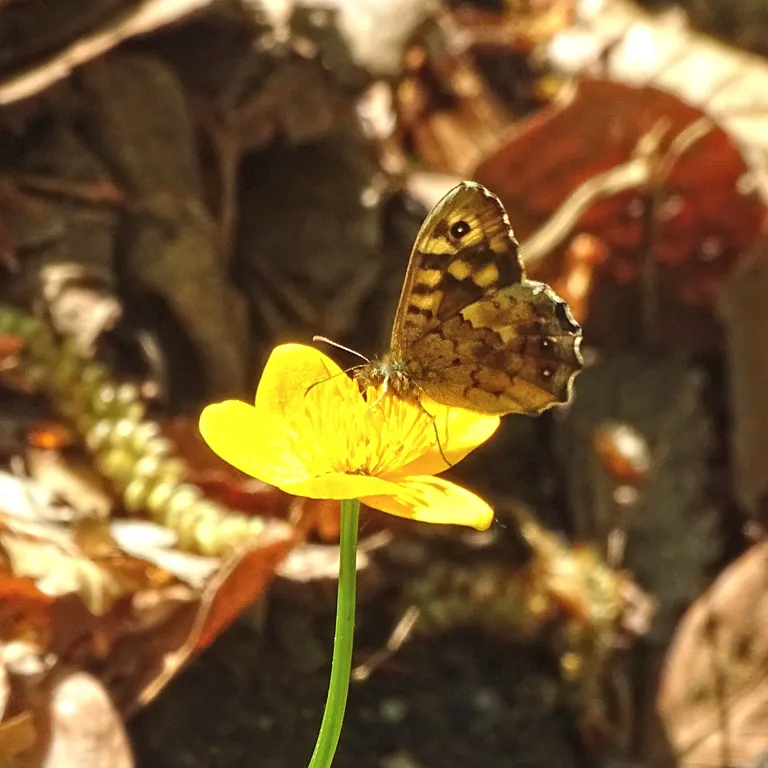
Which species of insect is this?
Pararge aegeria
